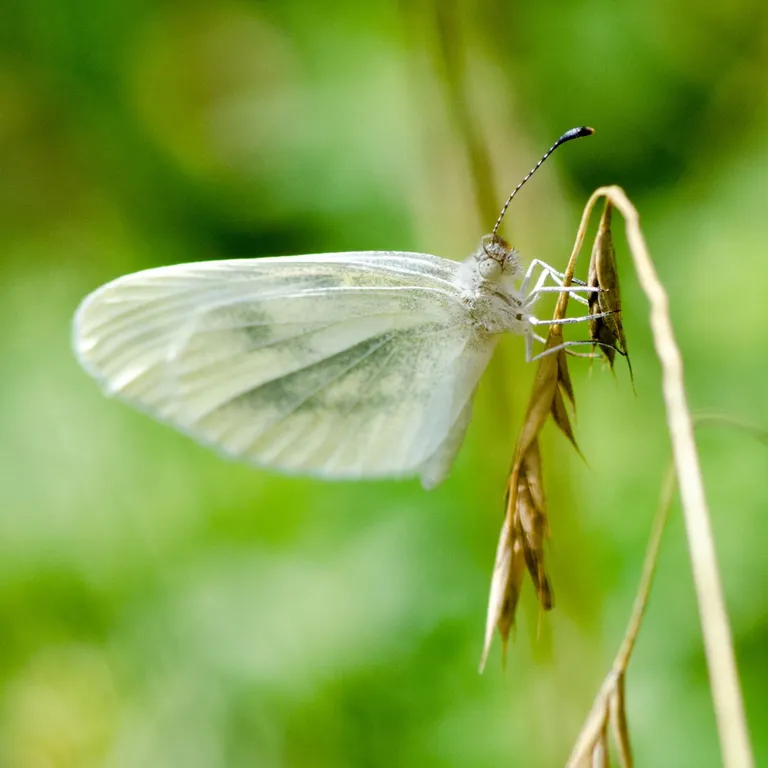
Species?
Leptidea sinapis/juvernica
